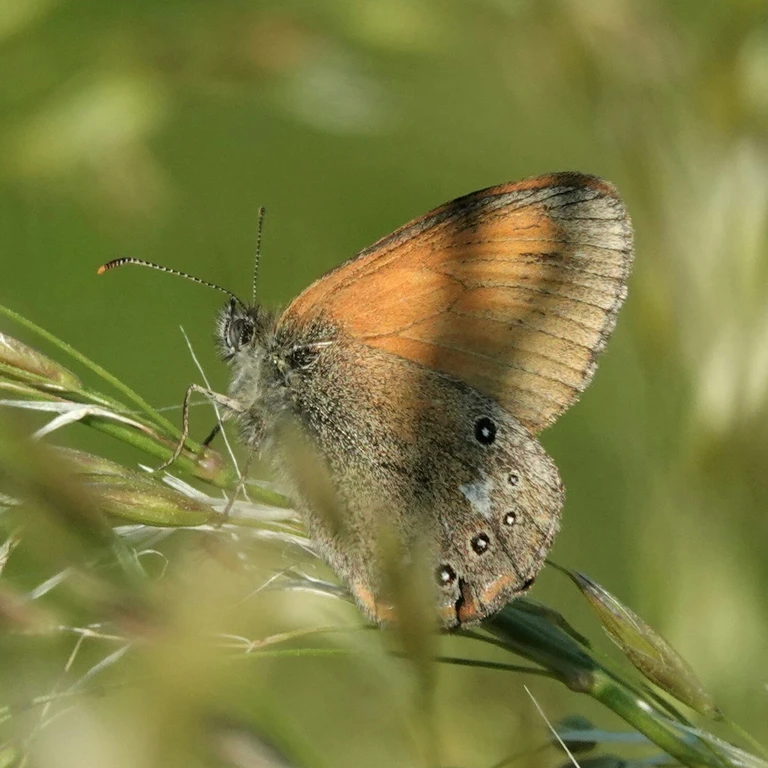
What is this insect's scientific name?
Coenonympha glycerion (also Coenonympha iphis)
